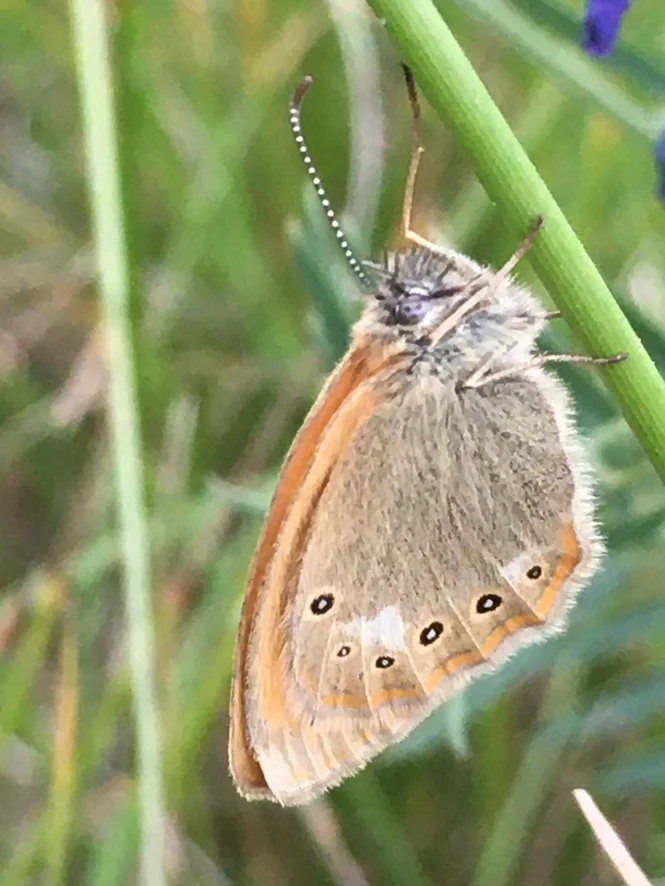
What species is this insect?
Coenonympha glycerion (also Coenonympha iphis)
